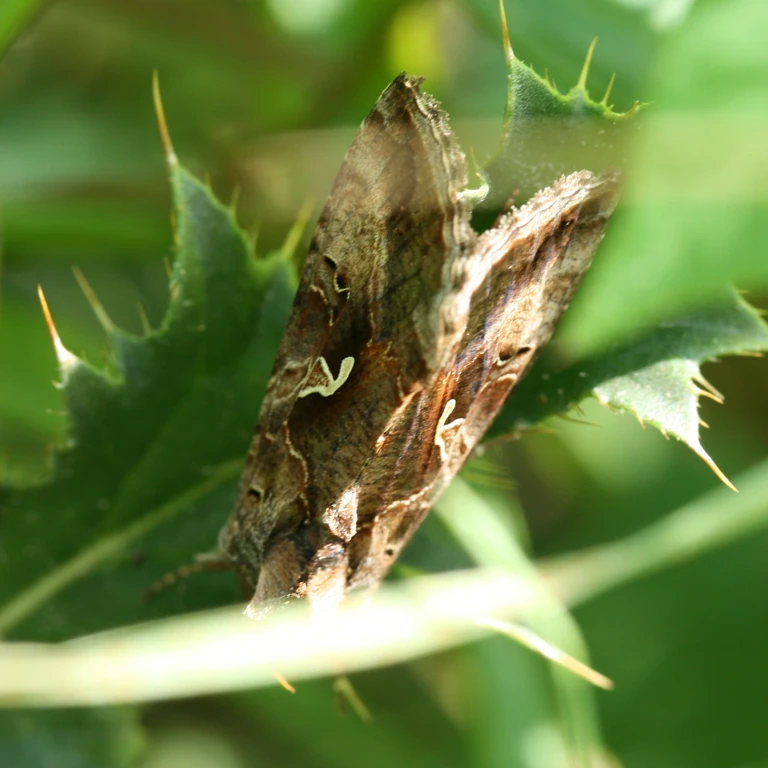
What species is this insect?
Autographa gamma
